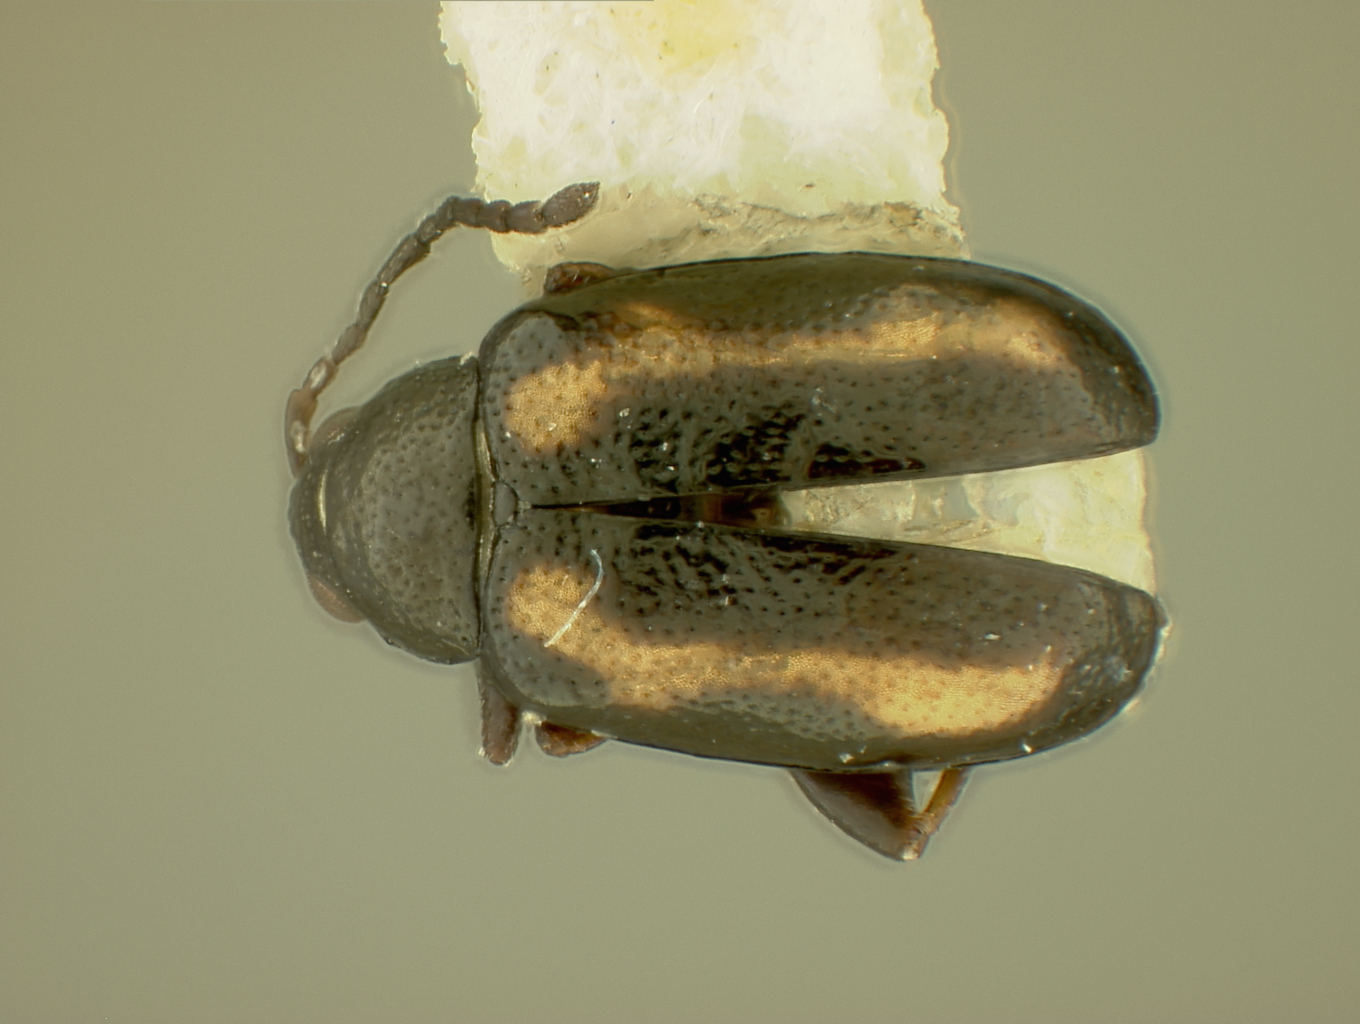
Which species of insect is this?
Phyllotreta vittata
